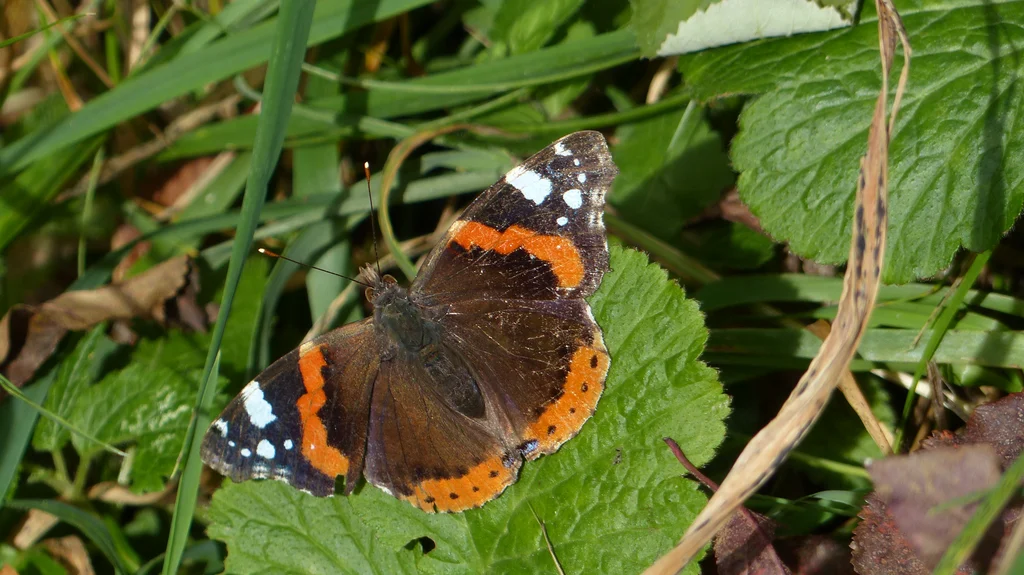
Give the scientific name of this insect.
Vanessa atalanta
